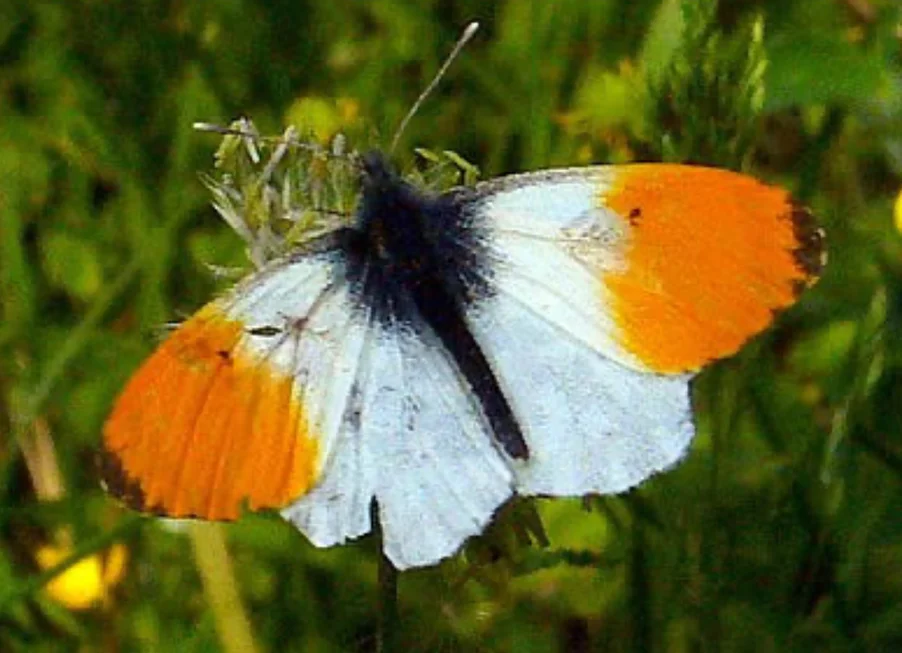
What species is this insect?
Anthocharis cardamines
